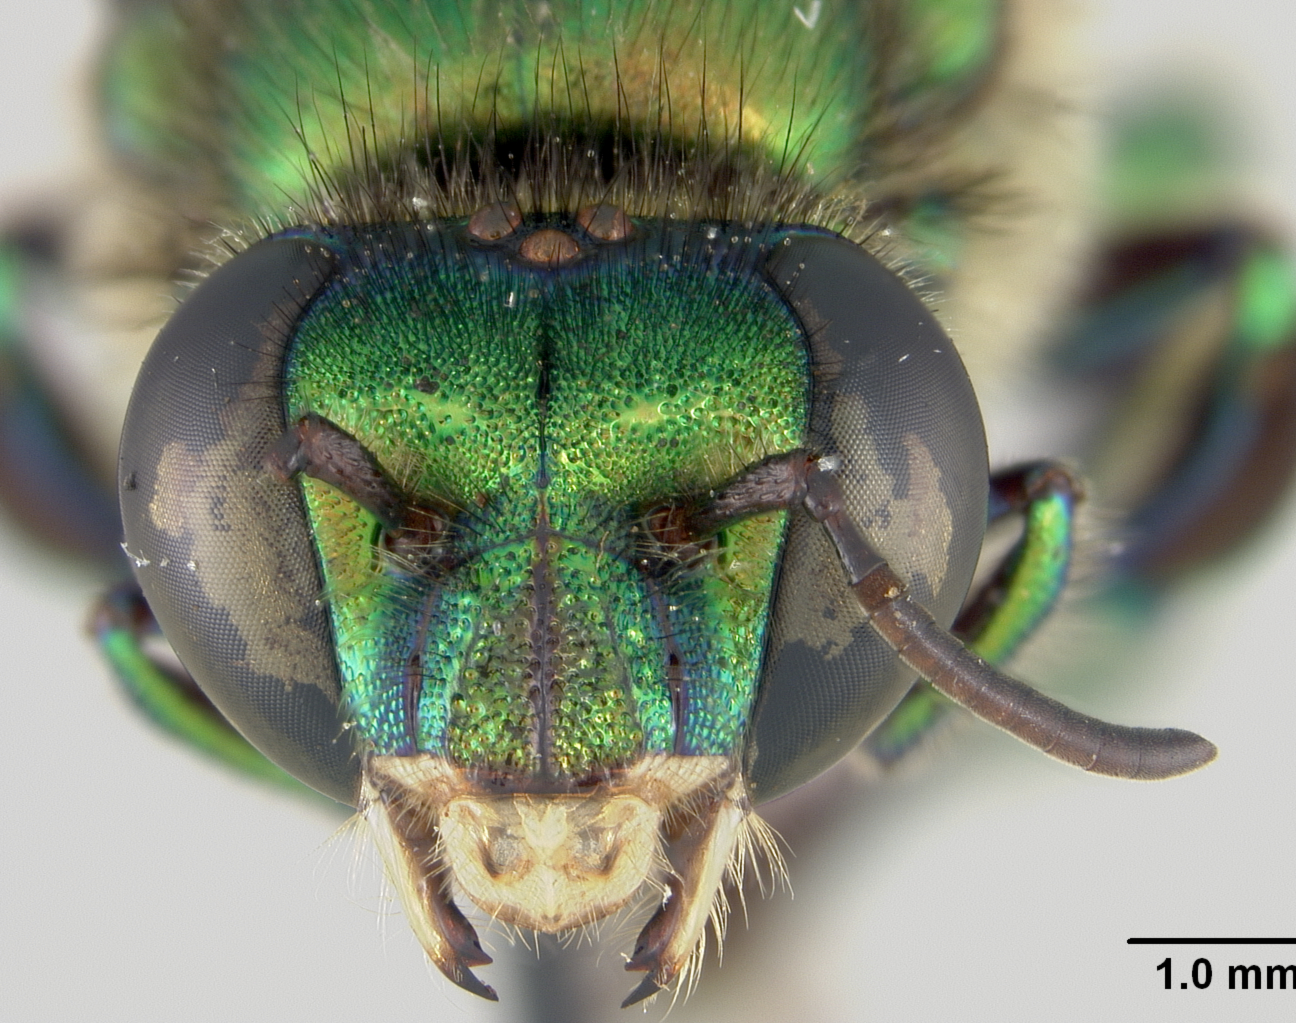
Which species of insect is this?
Euglossa oleolucens
